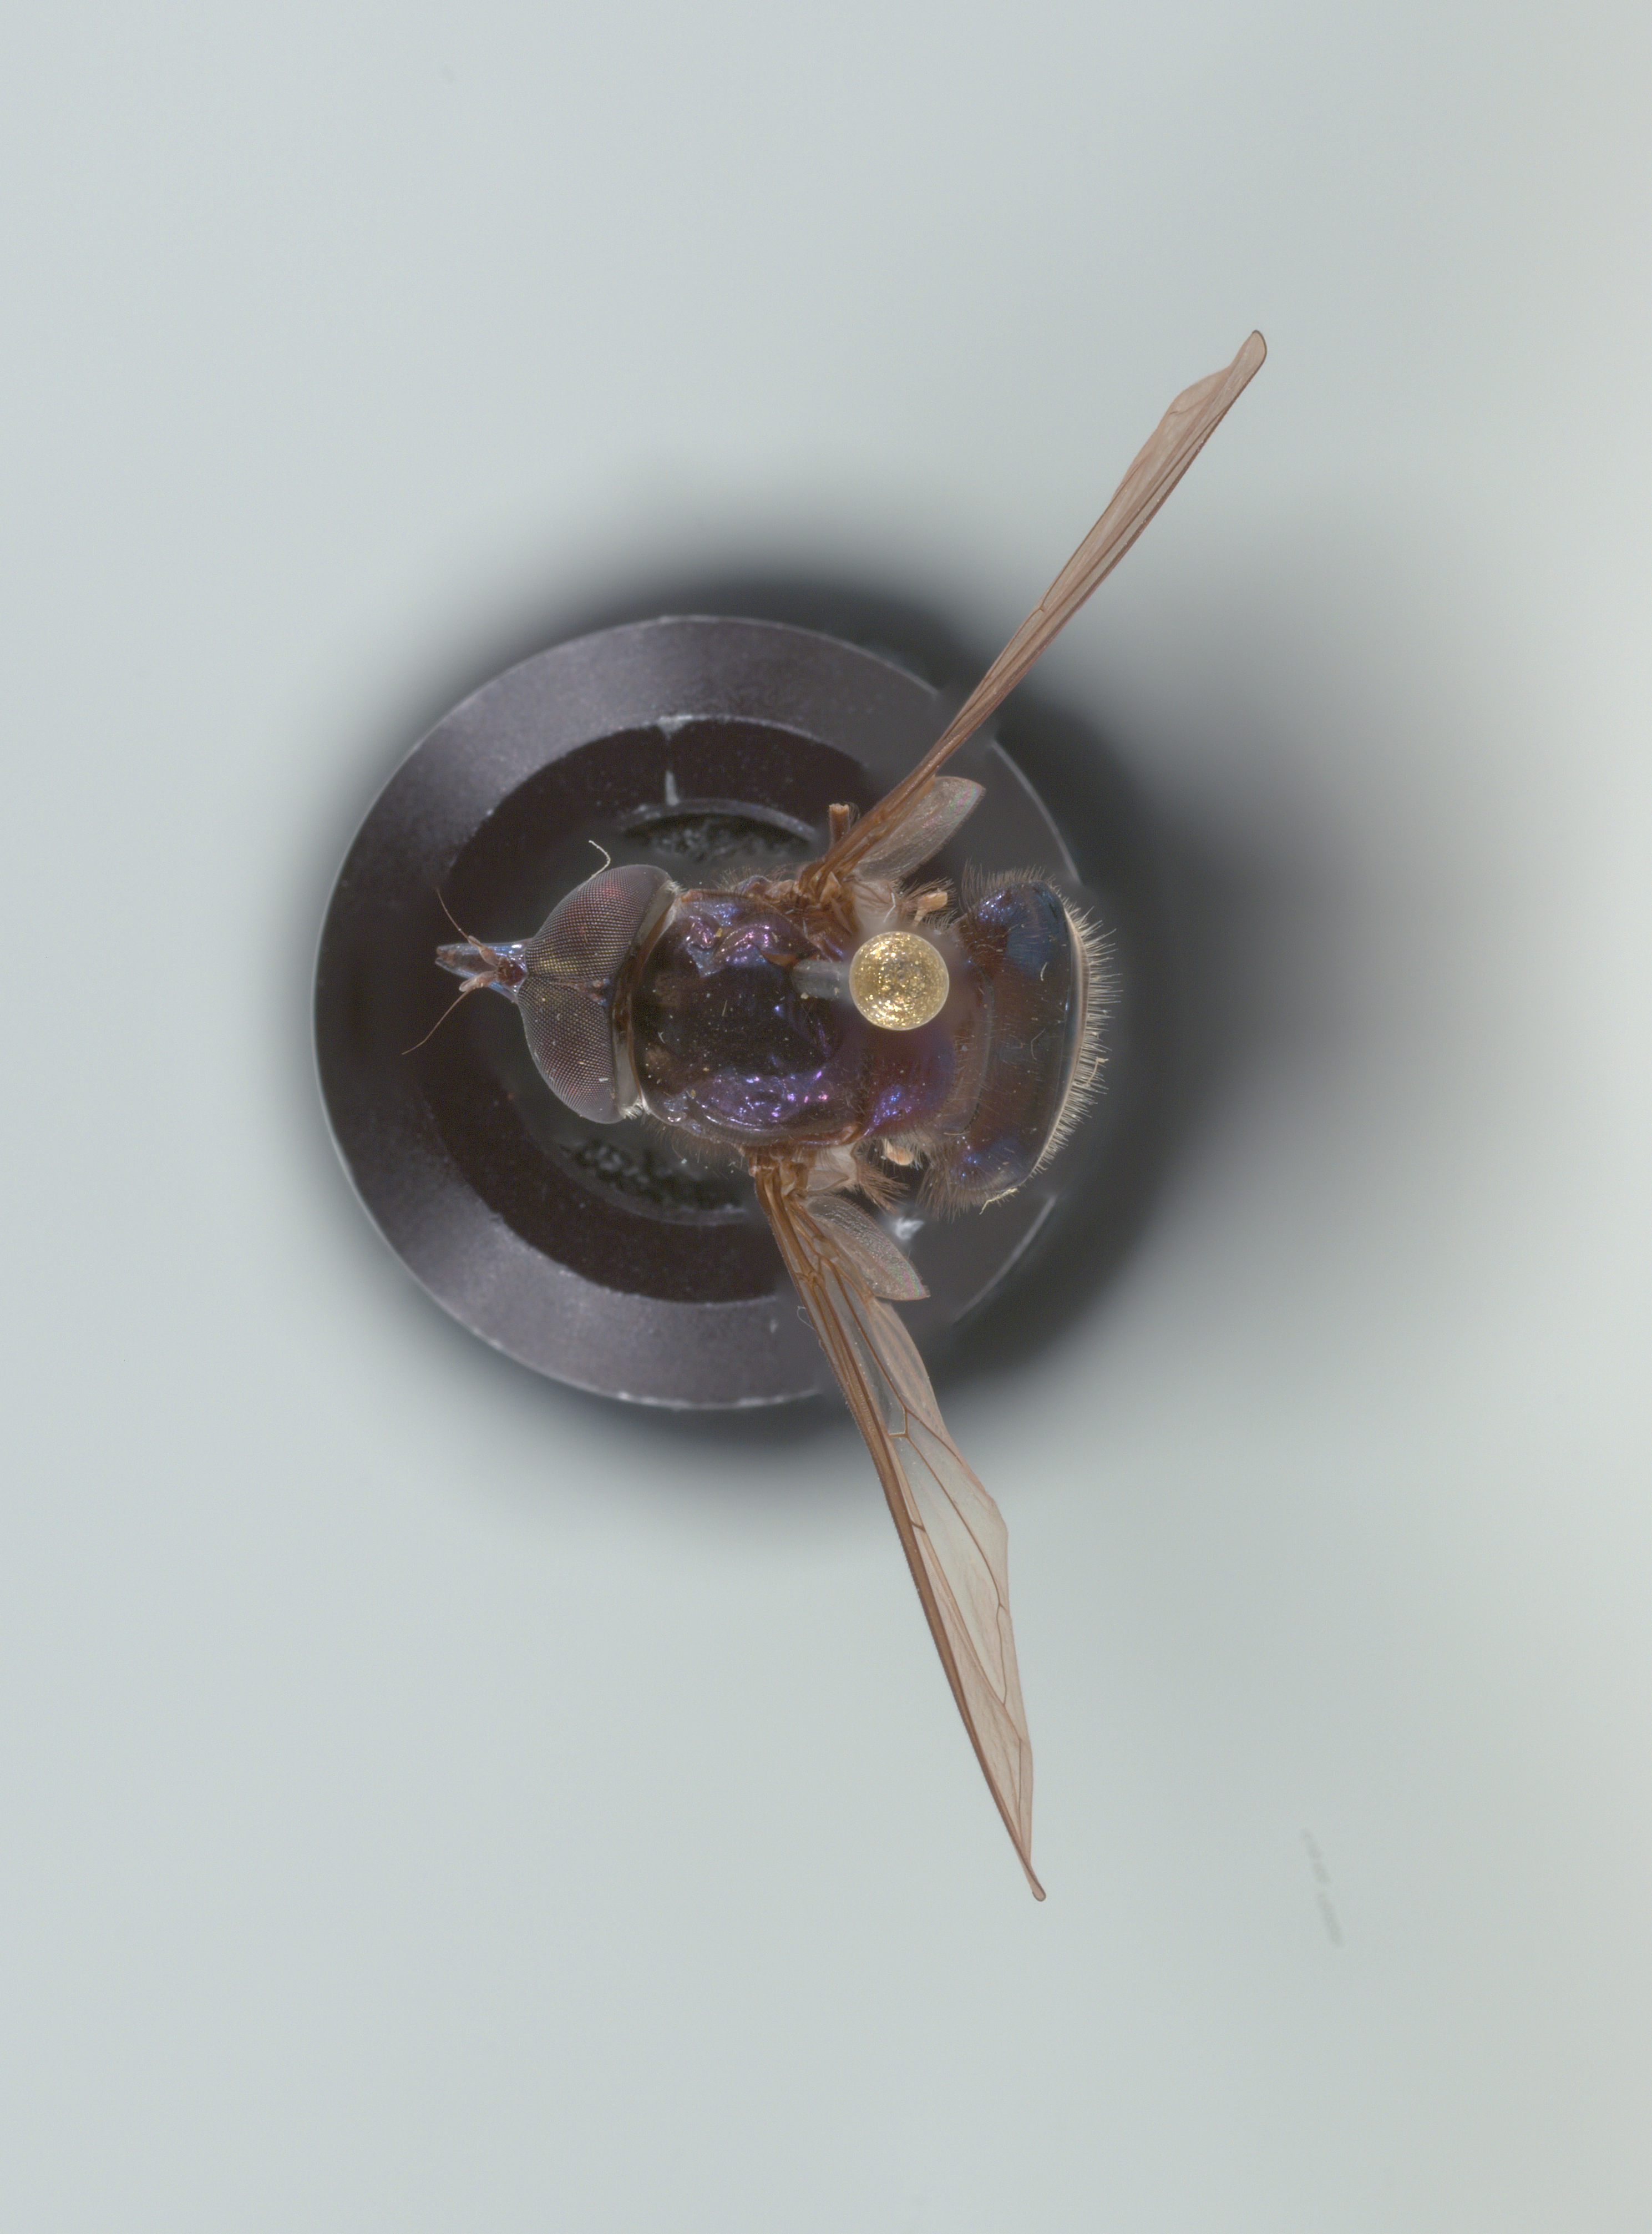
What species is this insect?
Rhingia cyanoprora
